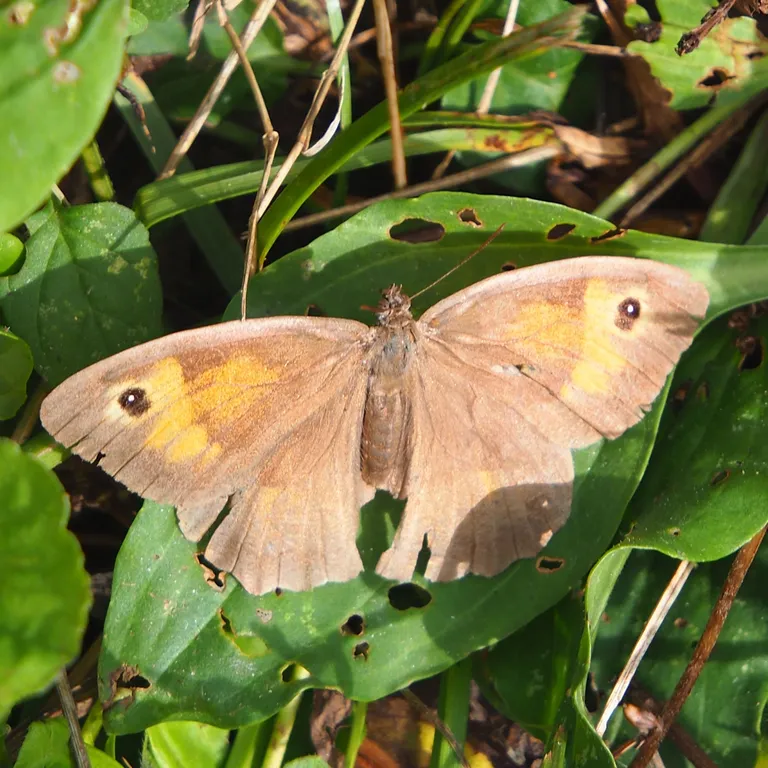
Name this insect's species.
Maniola jurtina
